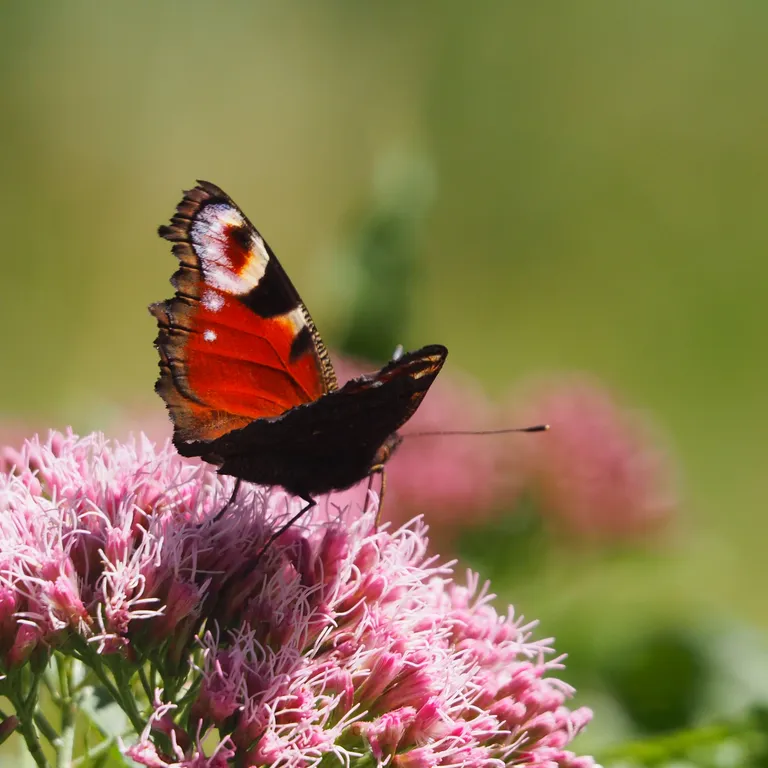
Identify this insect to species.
Aglais io
